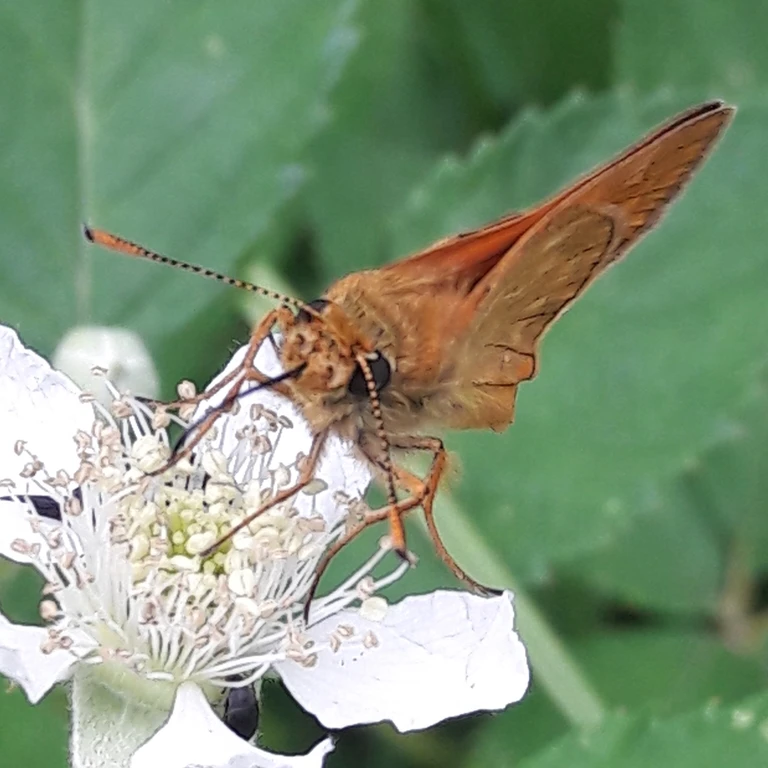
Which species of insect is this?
Ochlodes sylvanus (also Ochlodes venata)
